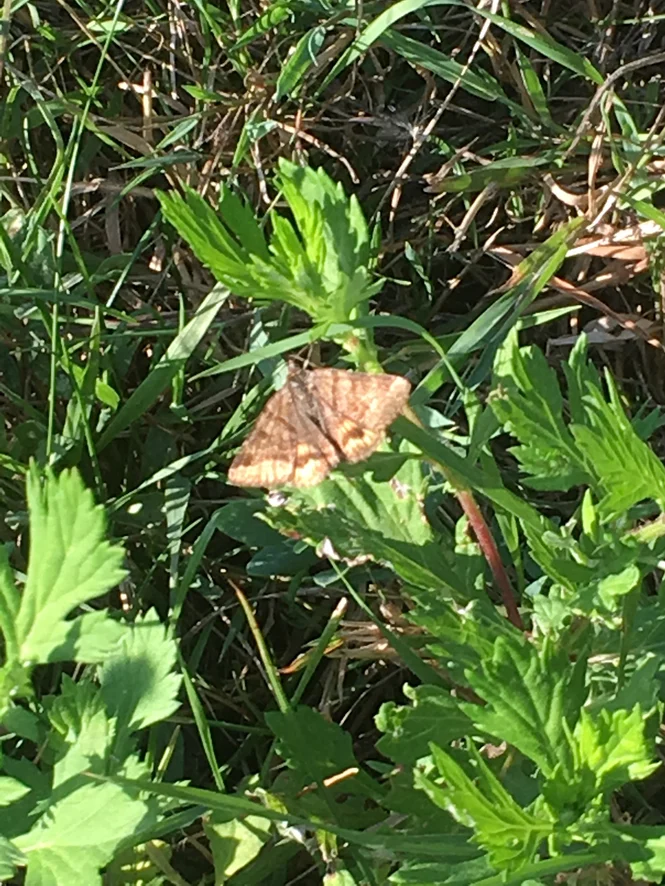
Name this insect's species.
Euclidia glyphica
